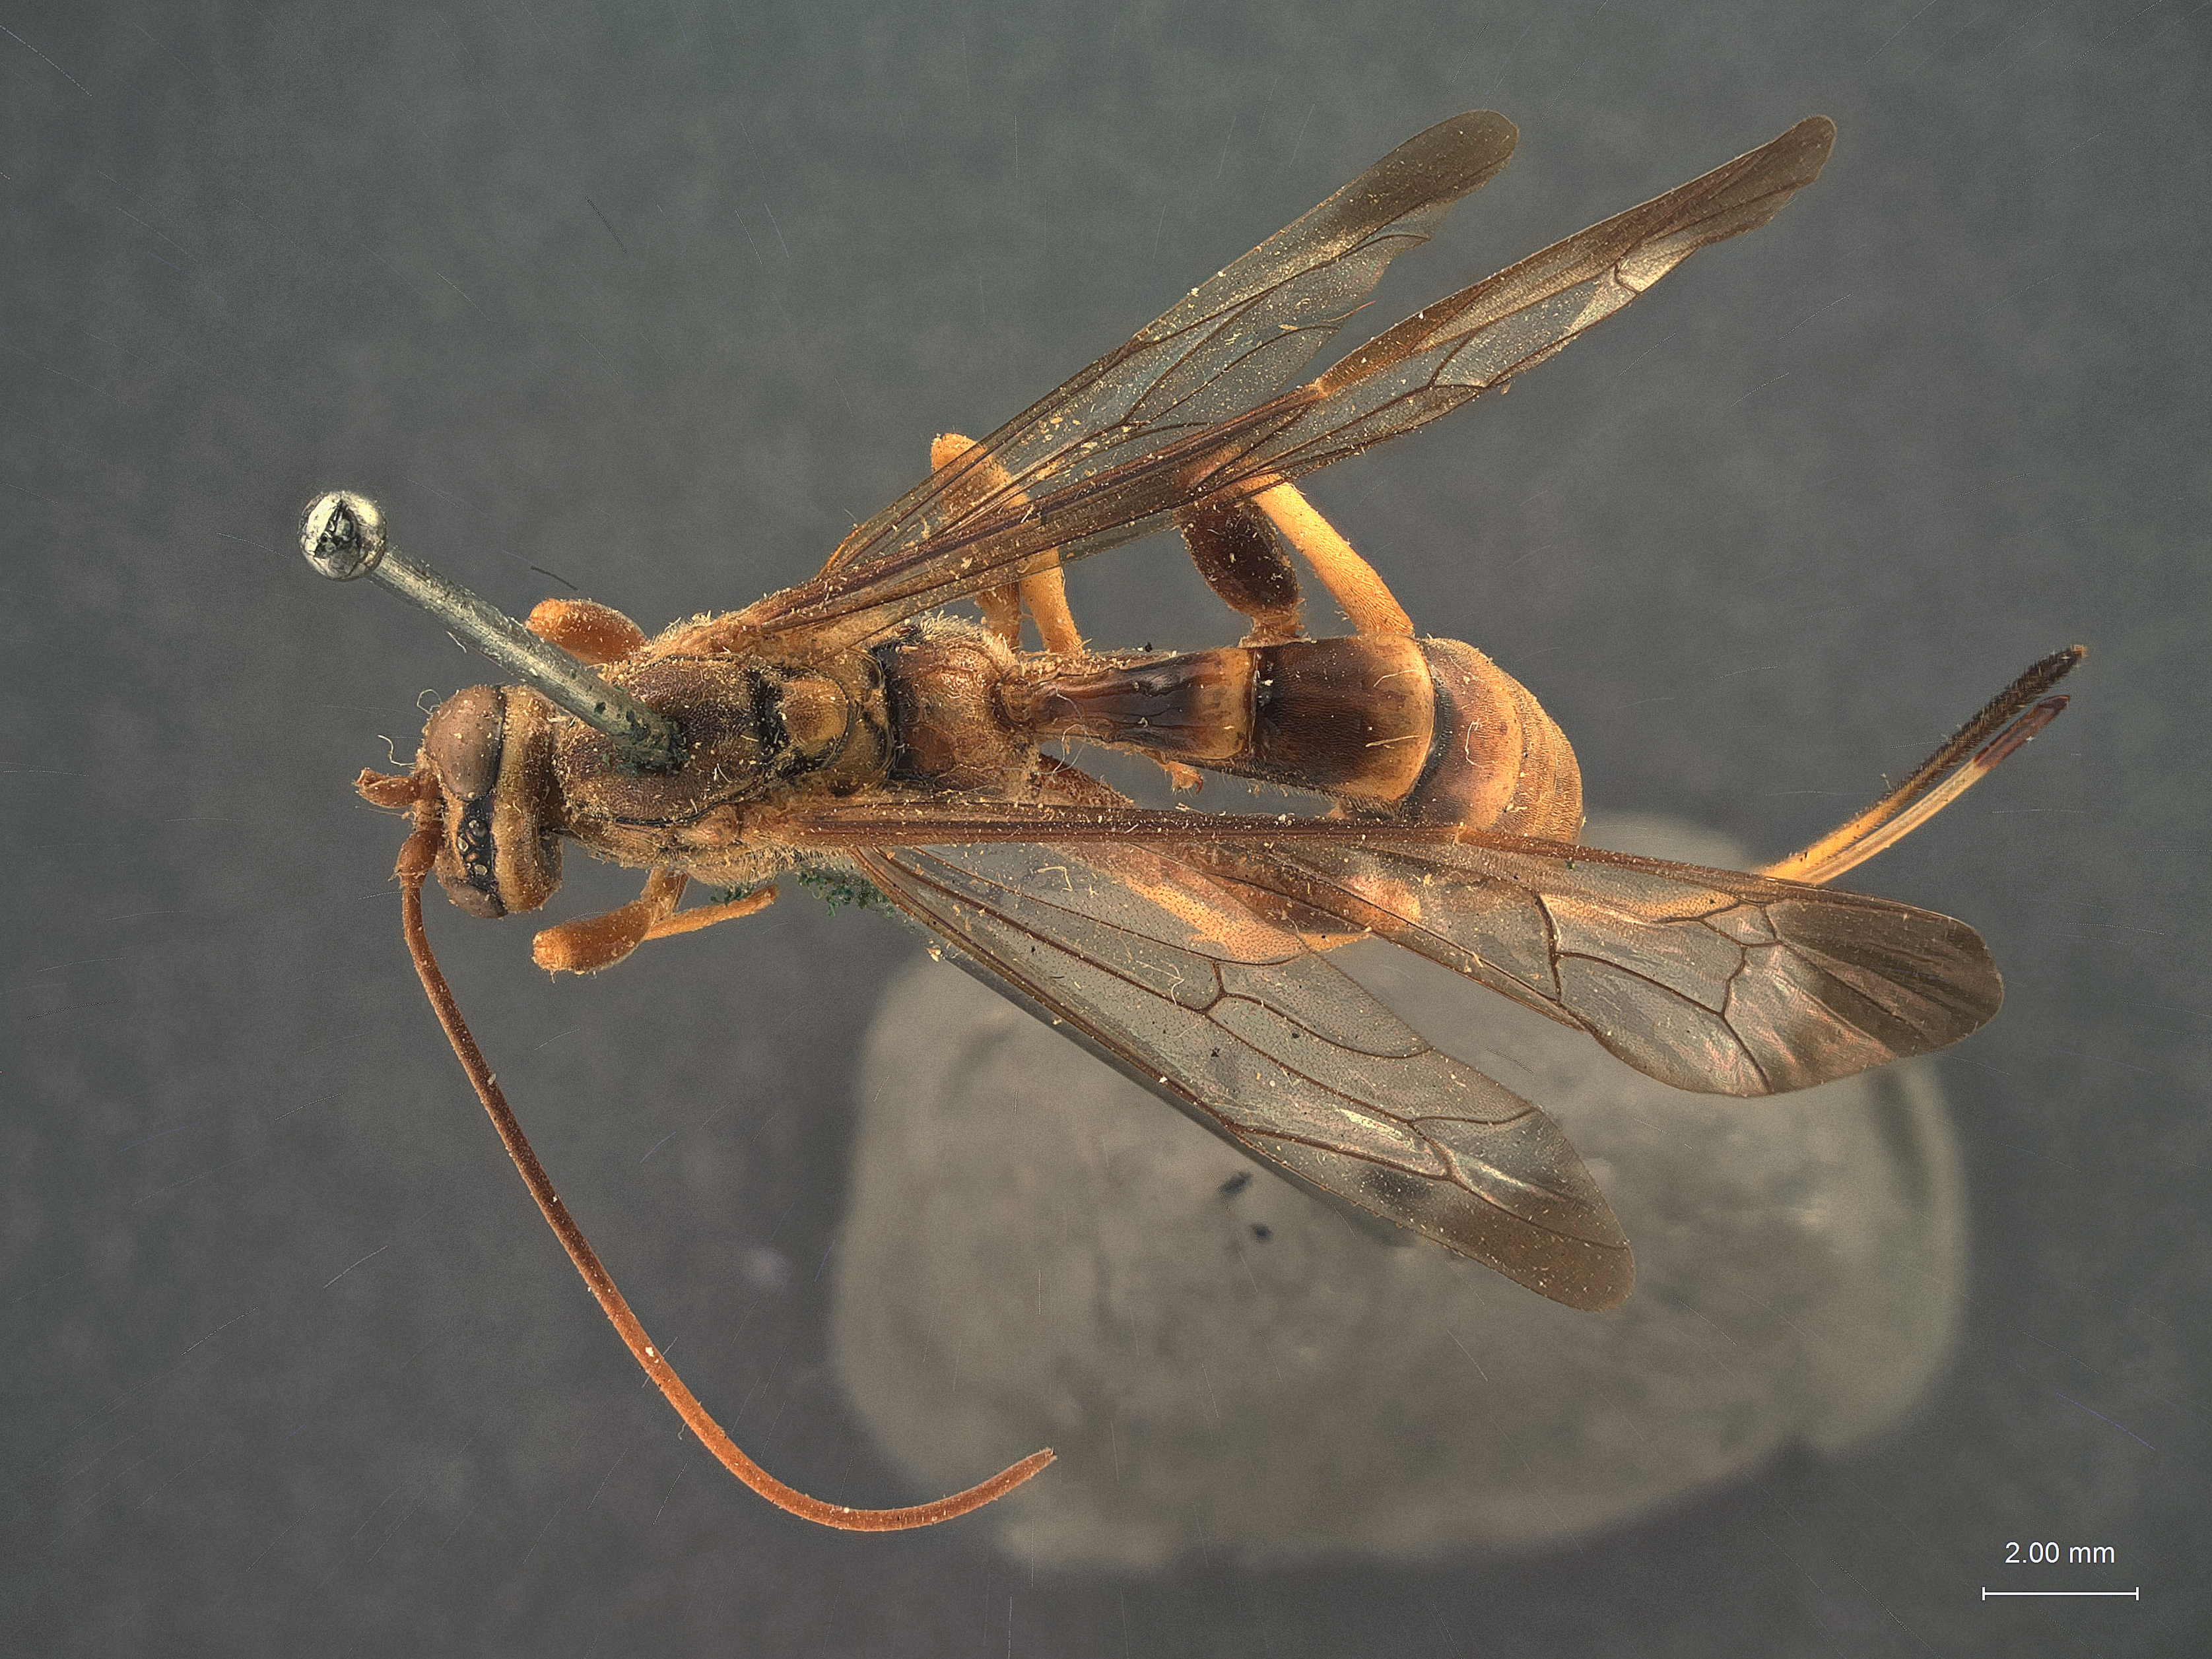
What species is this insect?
Labena confusa
